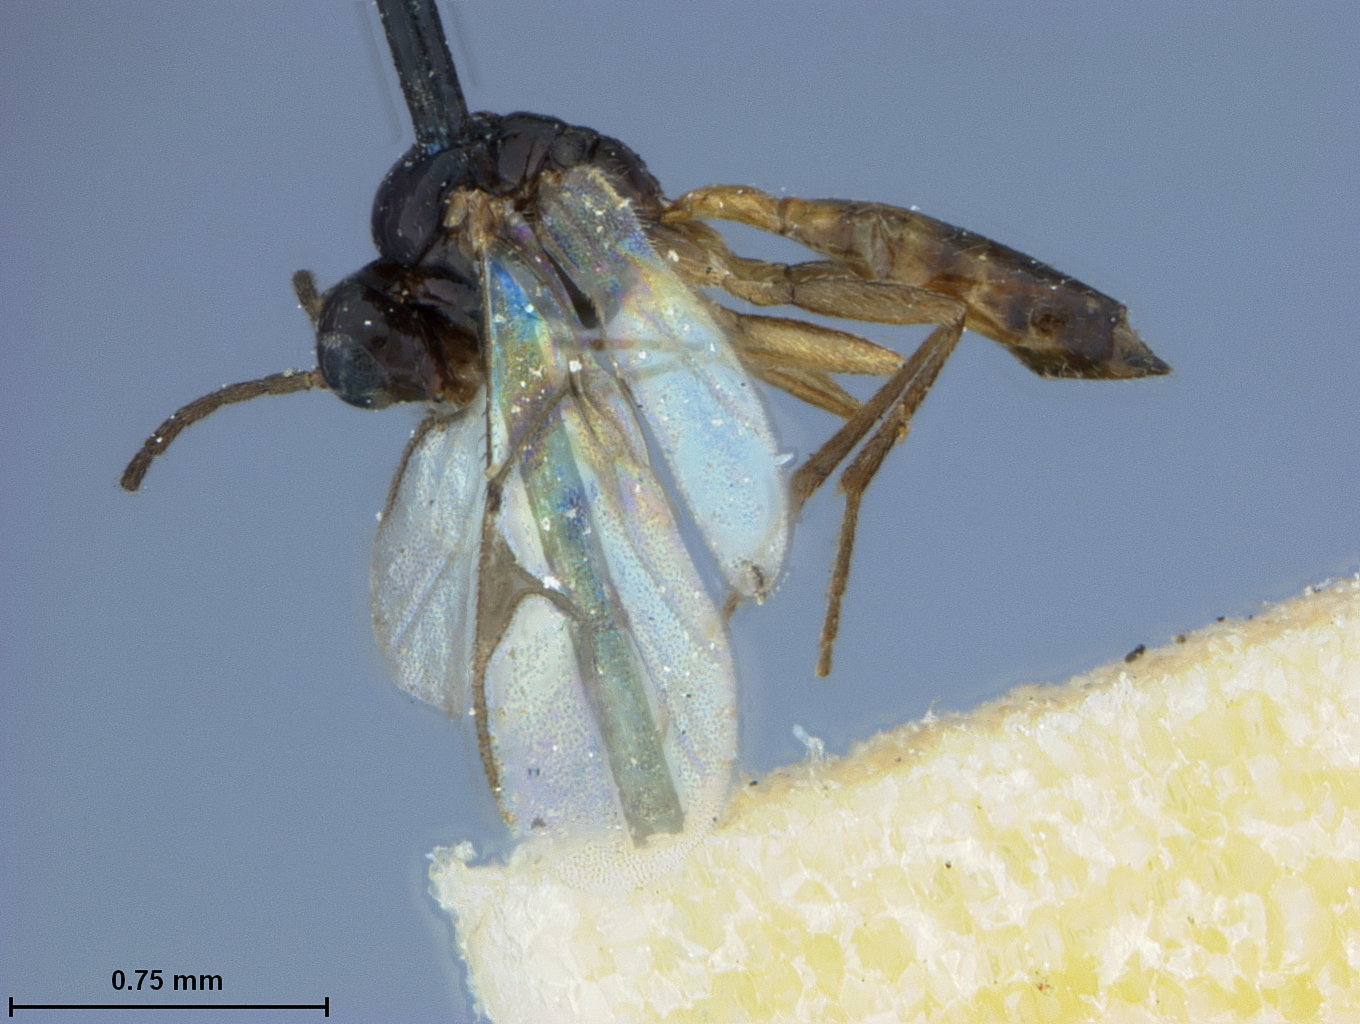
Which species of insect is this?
Lysiphlebus persicaphidis
